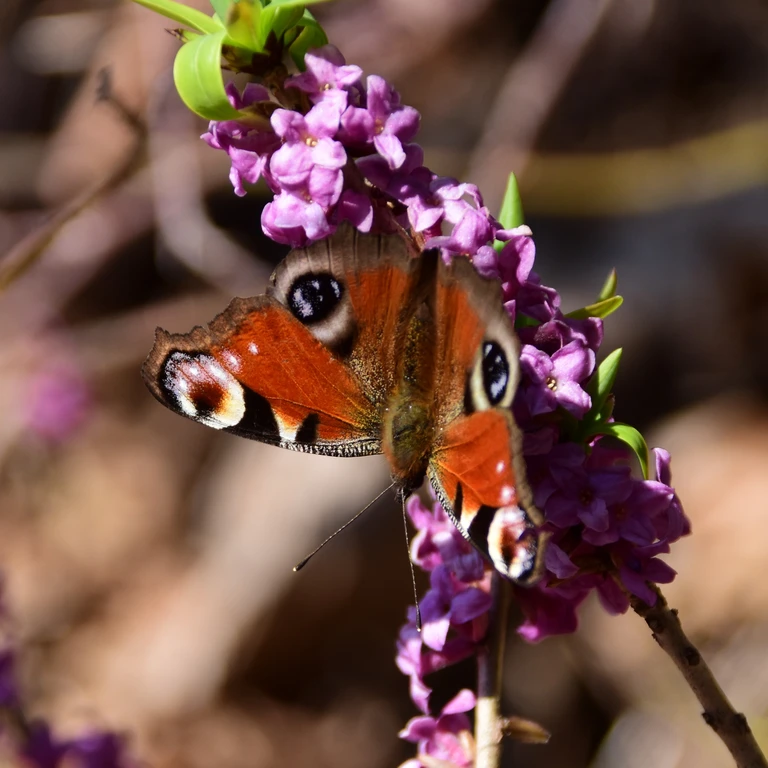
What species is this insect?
Aglais io
